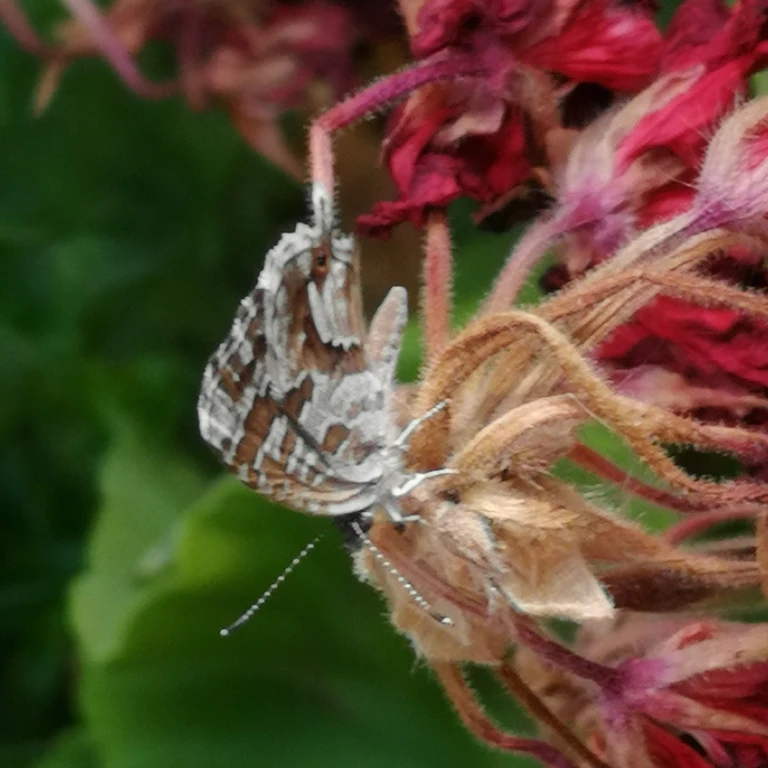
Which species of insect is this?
Cacyreus marshalli
